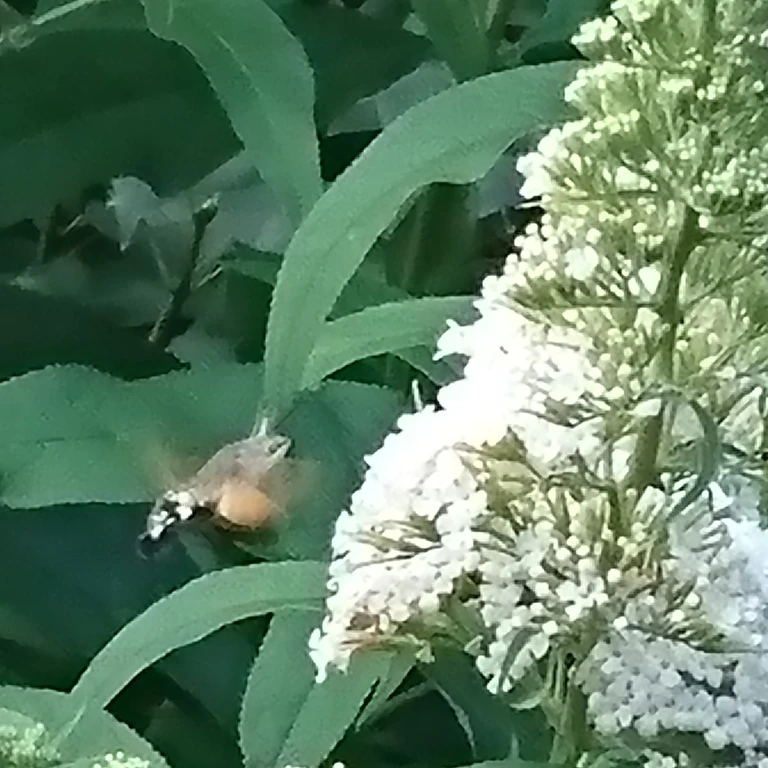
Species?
Macroglossum stellatarum
